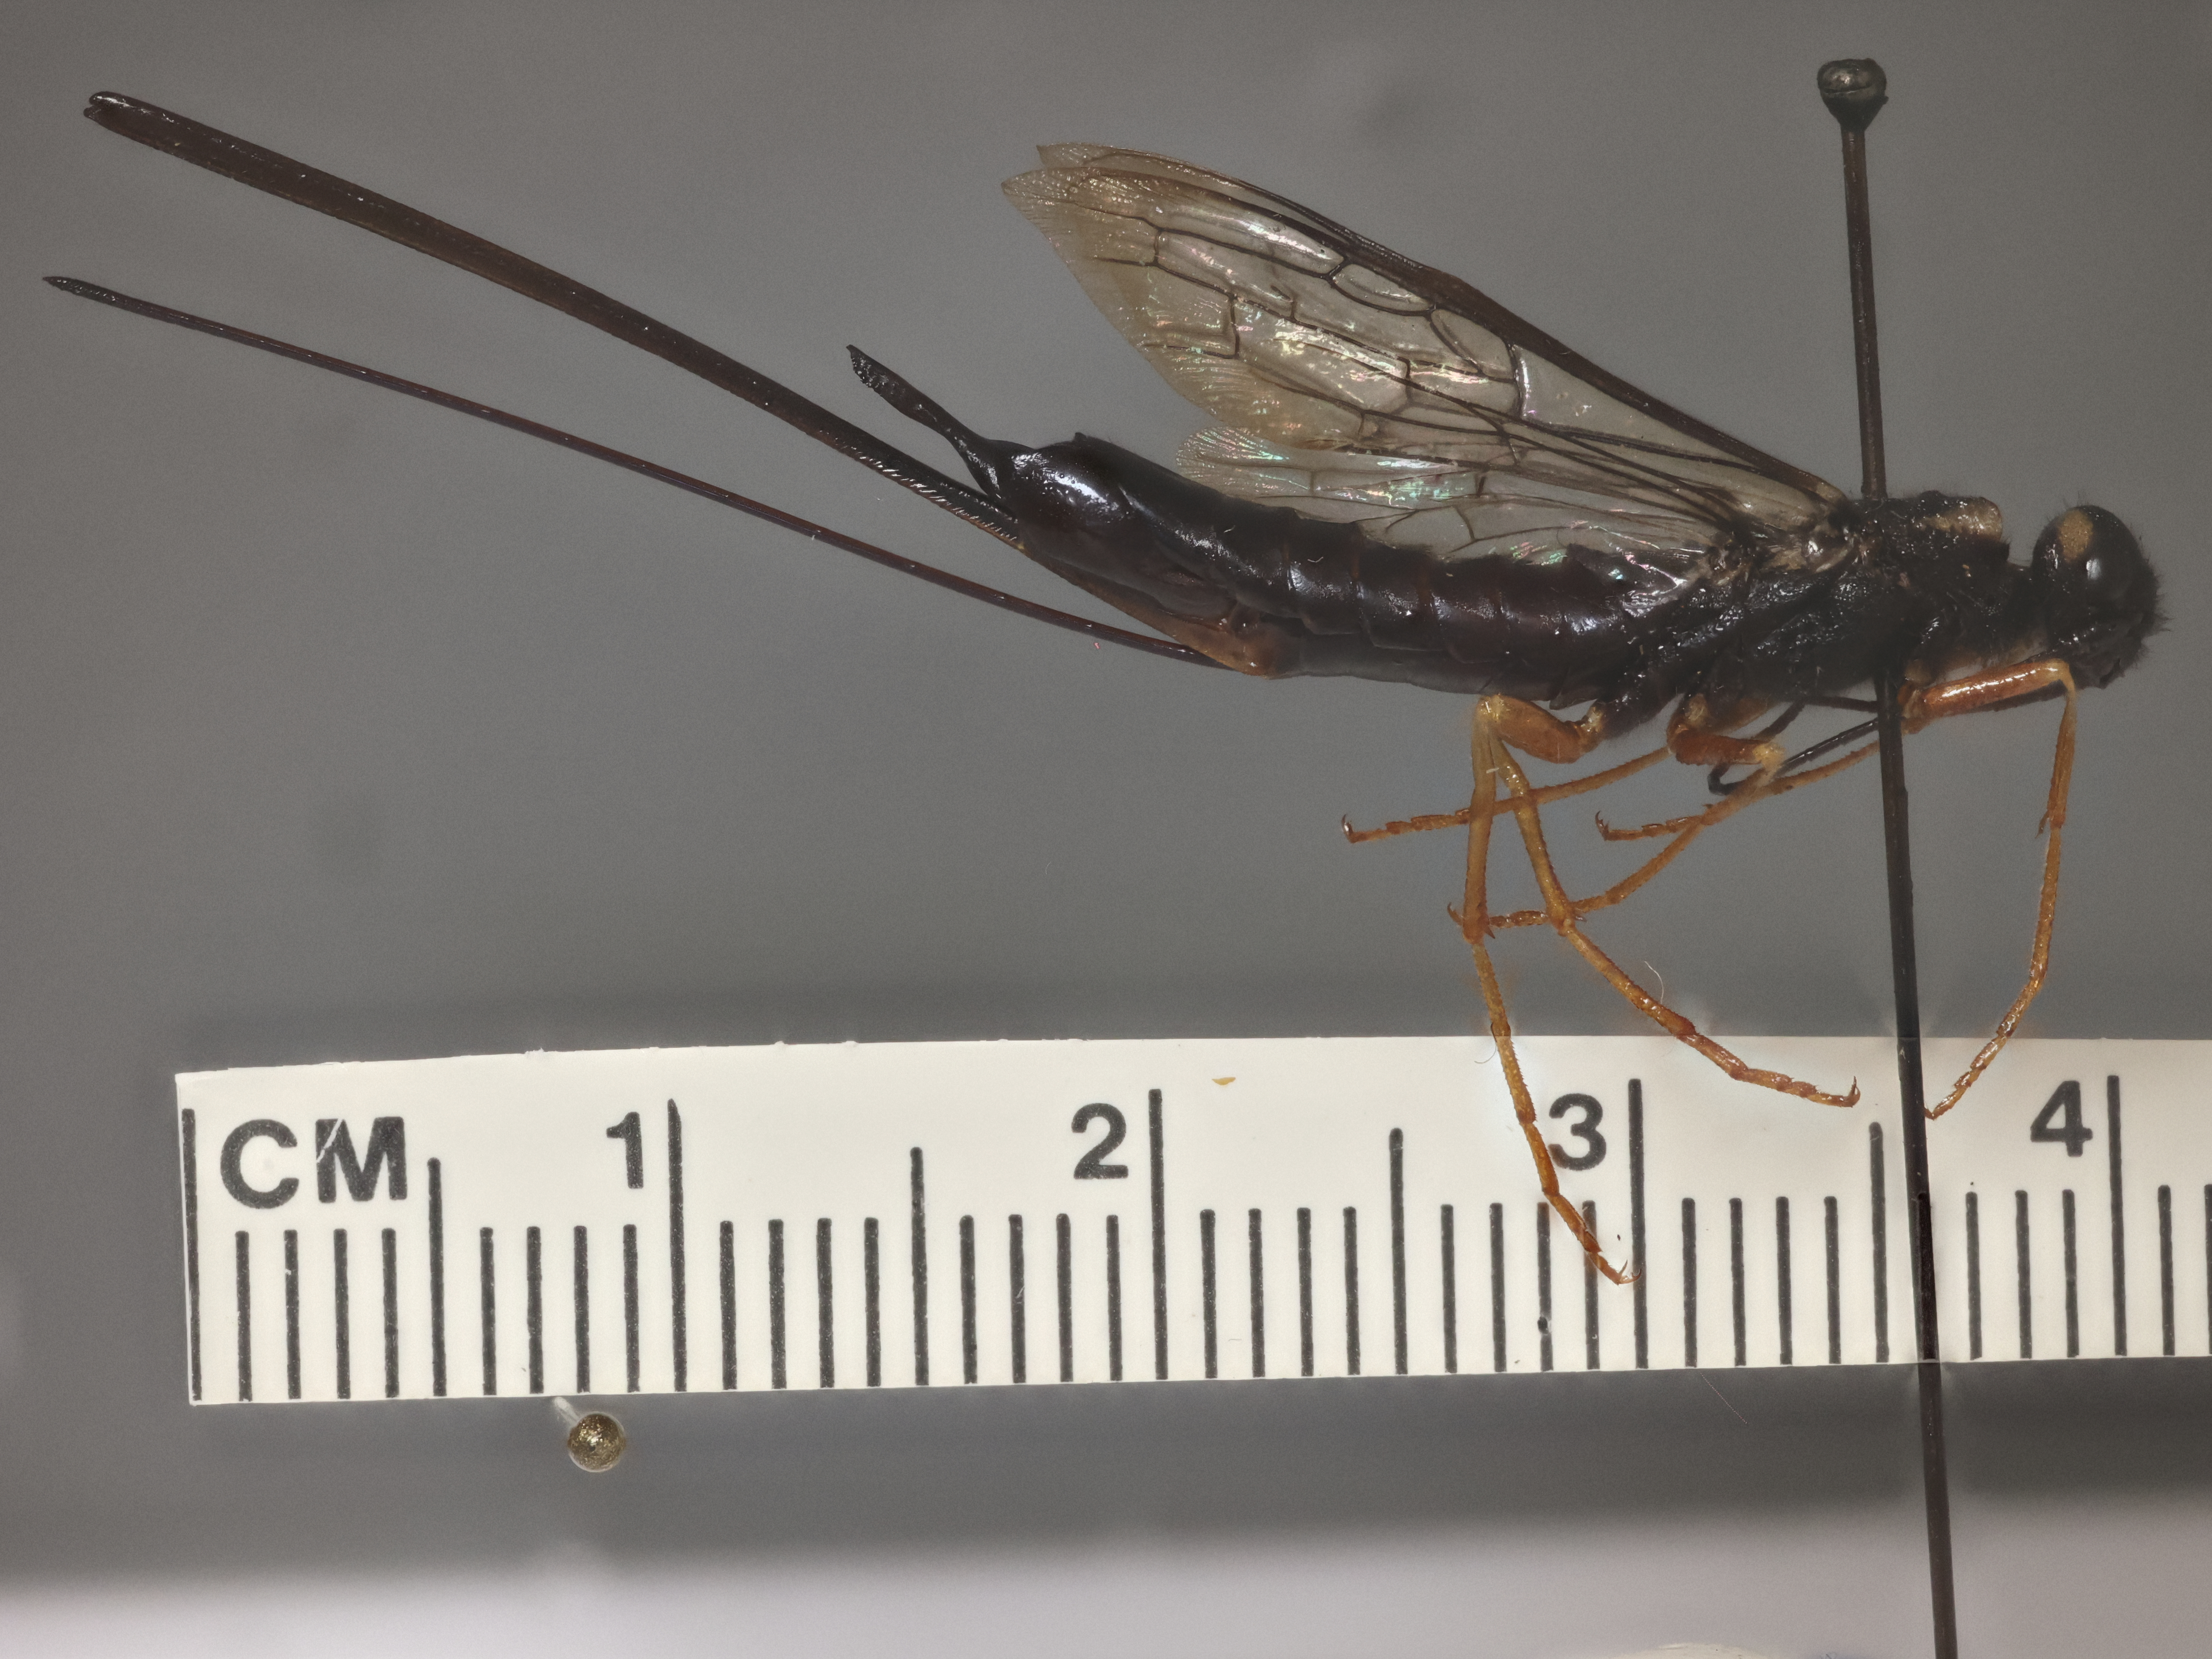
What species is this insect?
Xeris chricahua
